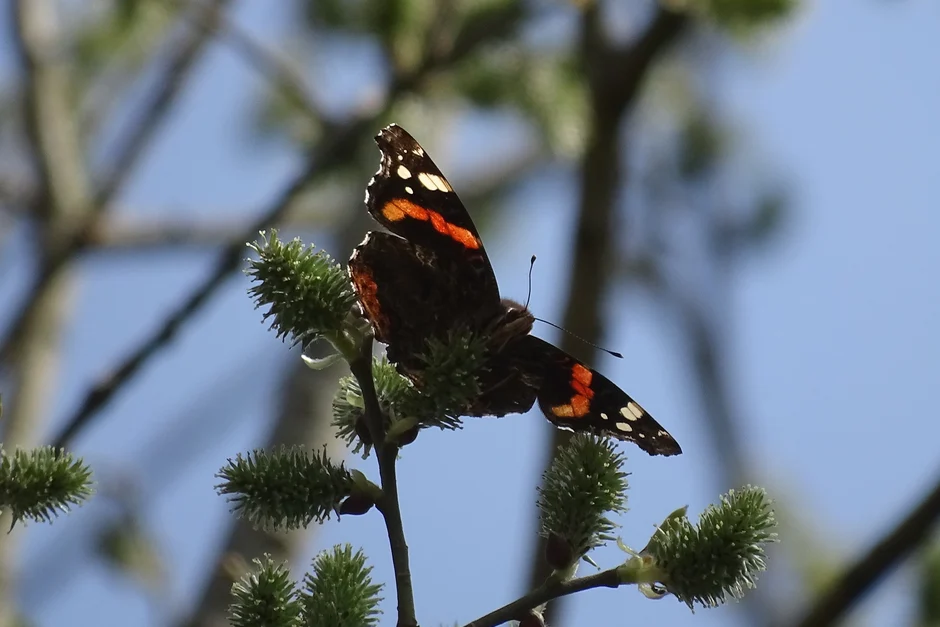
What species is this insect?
Vanessa atalanta
